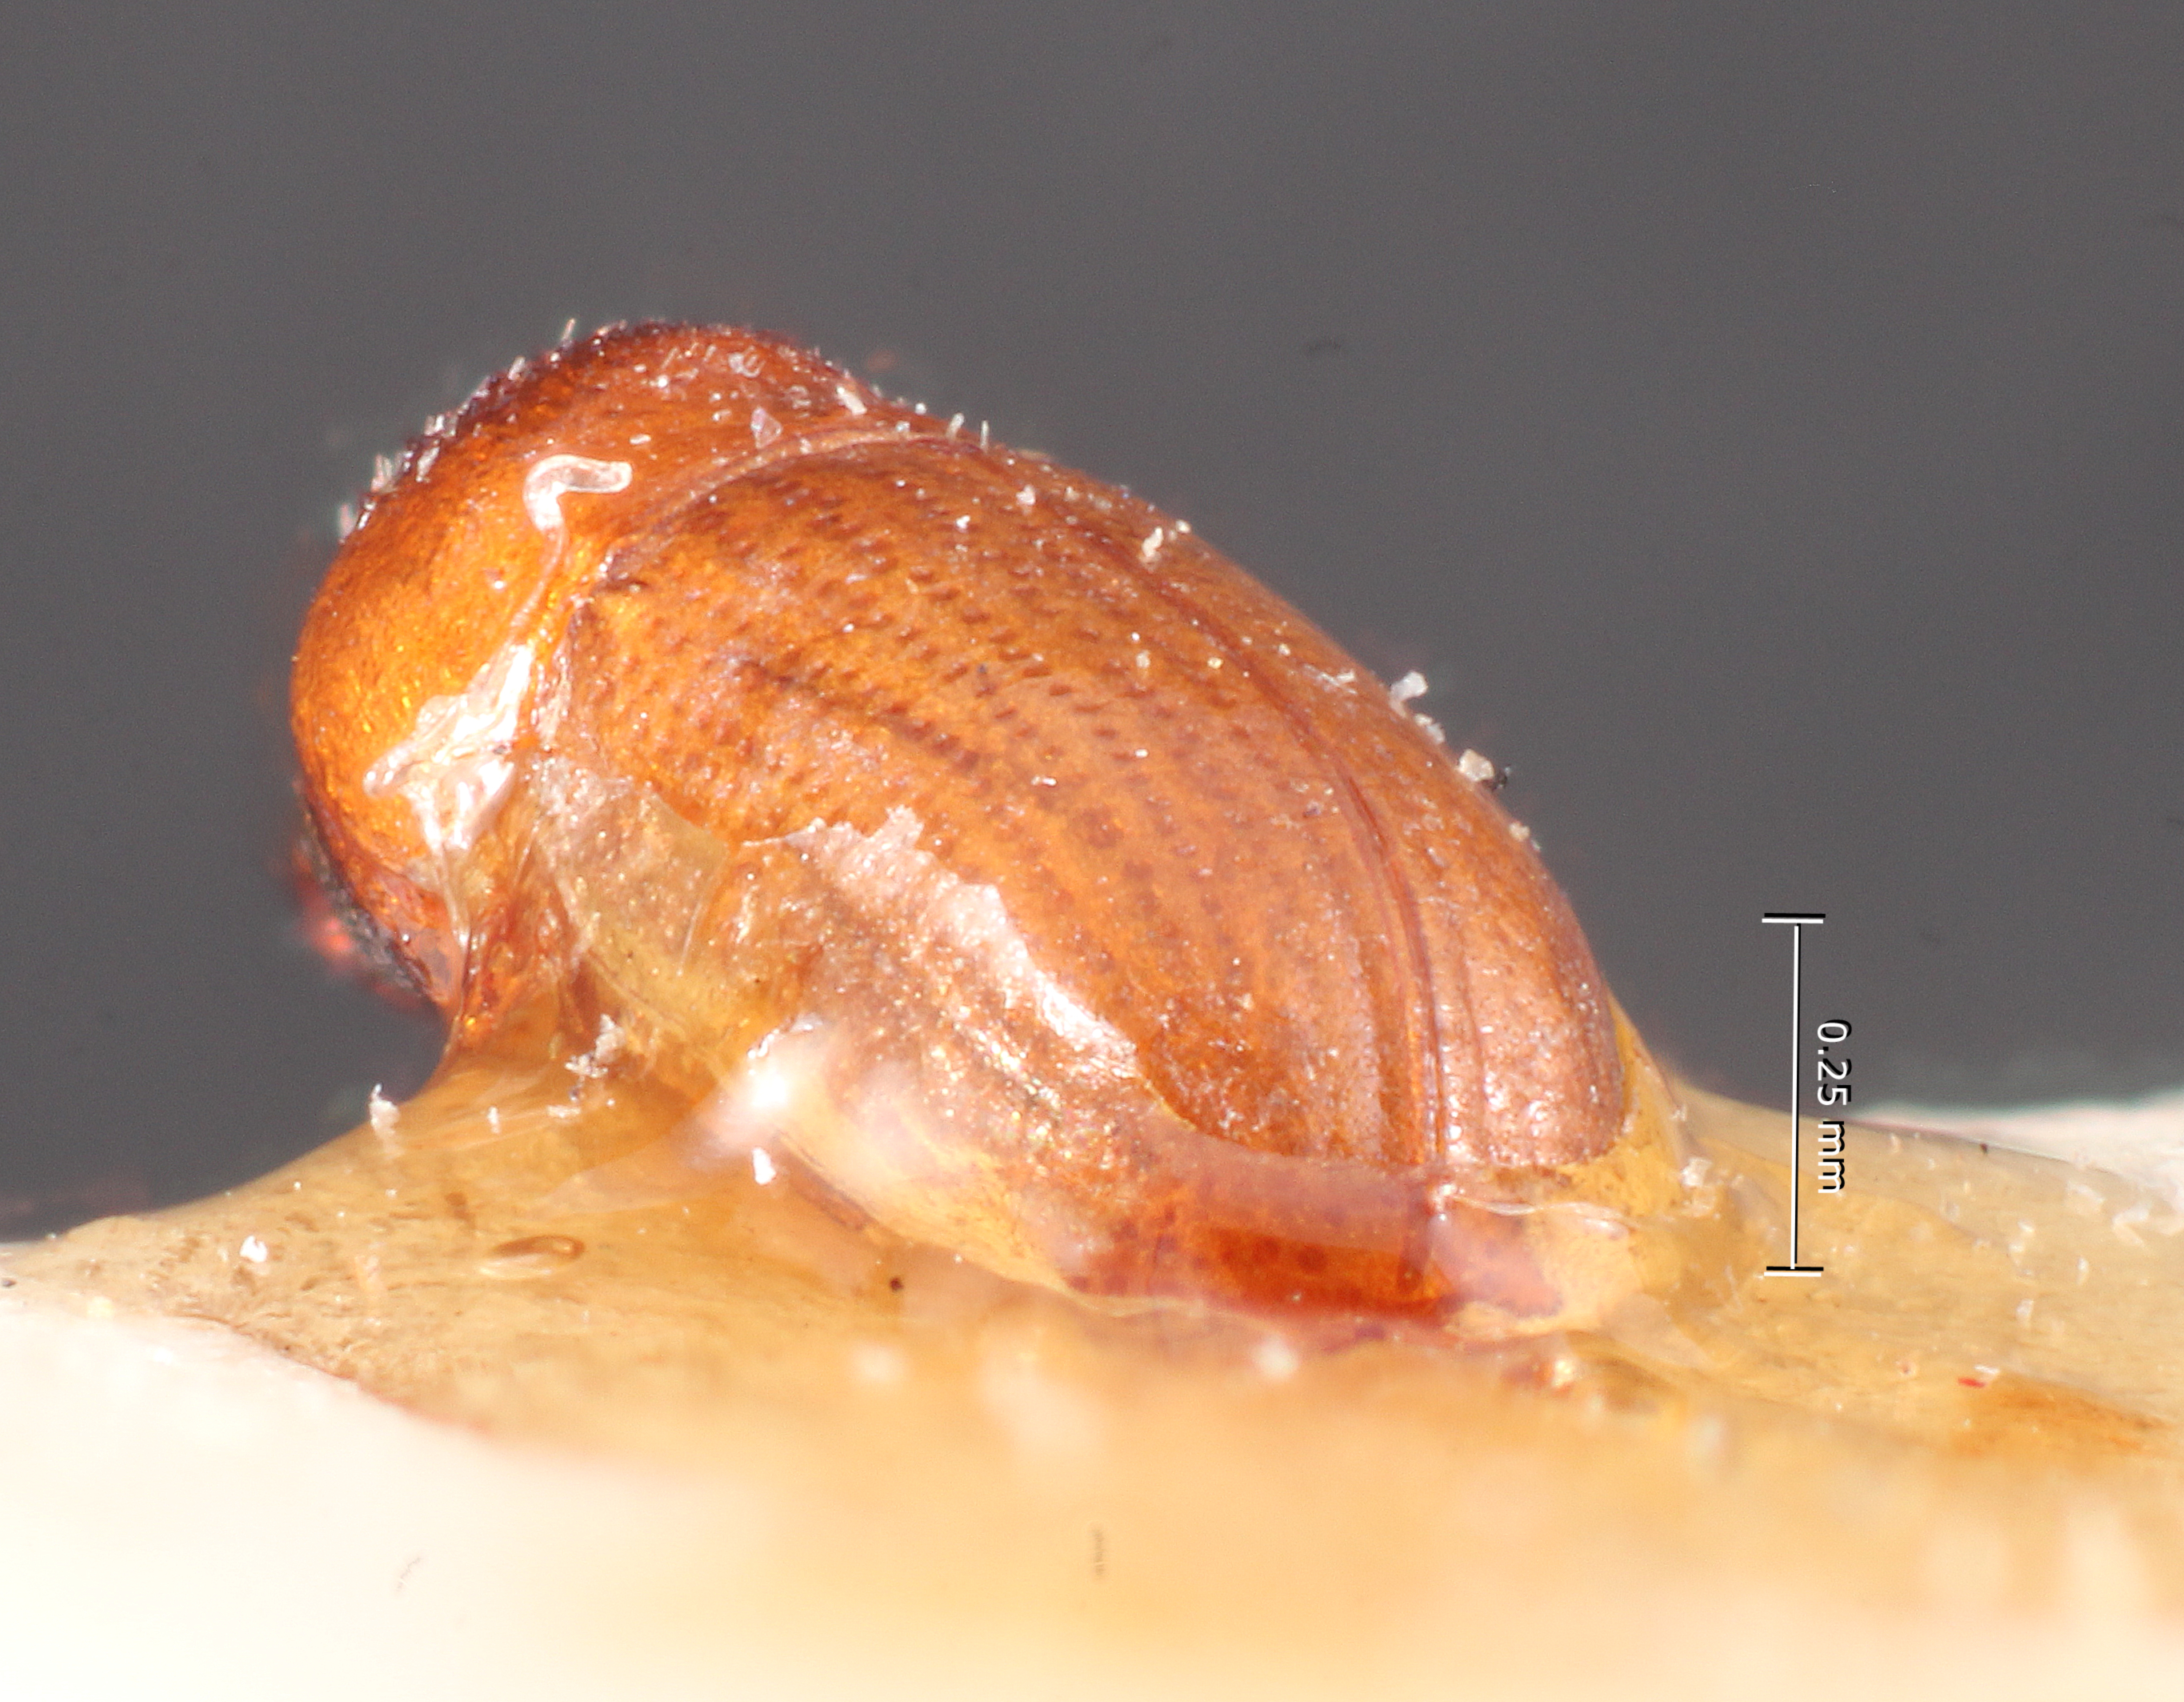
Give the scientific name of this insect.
Cryptocarenus carabicus
